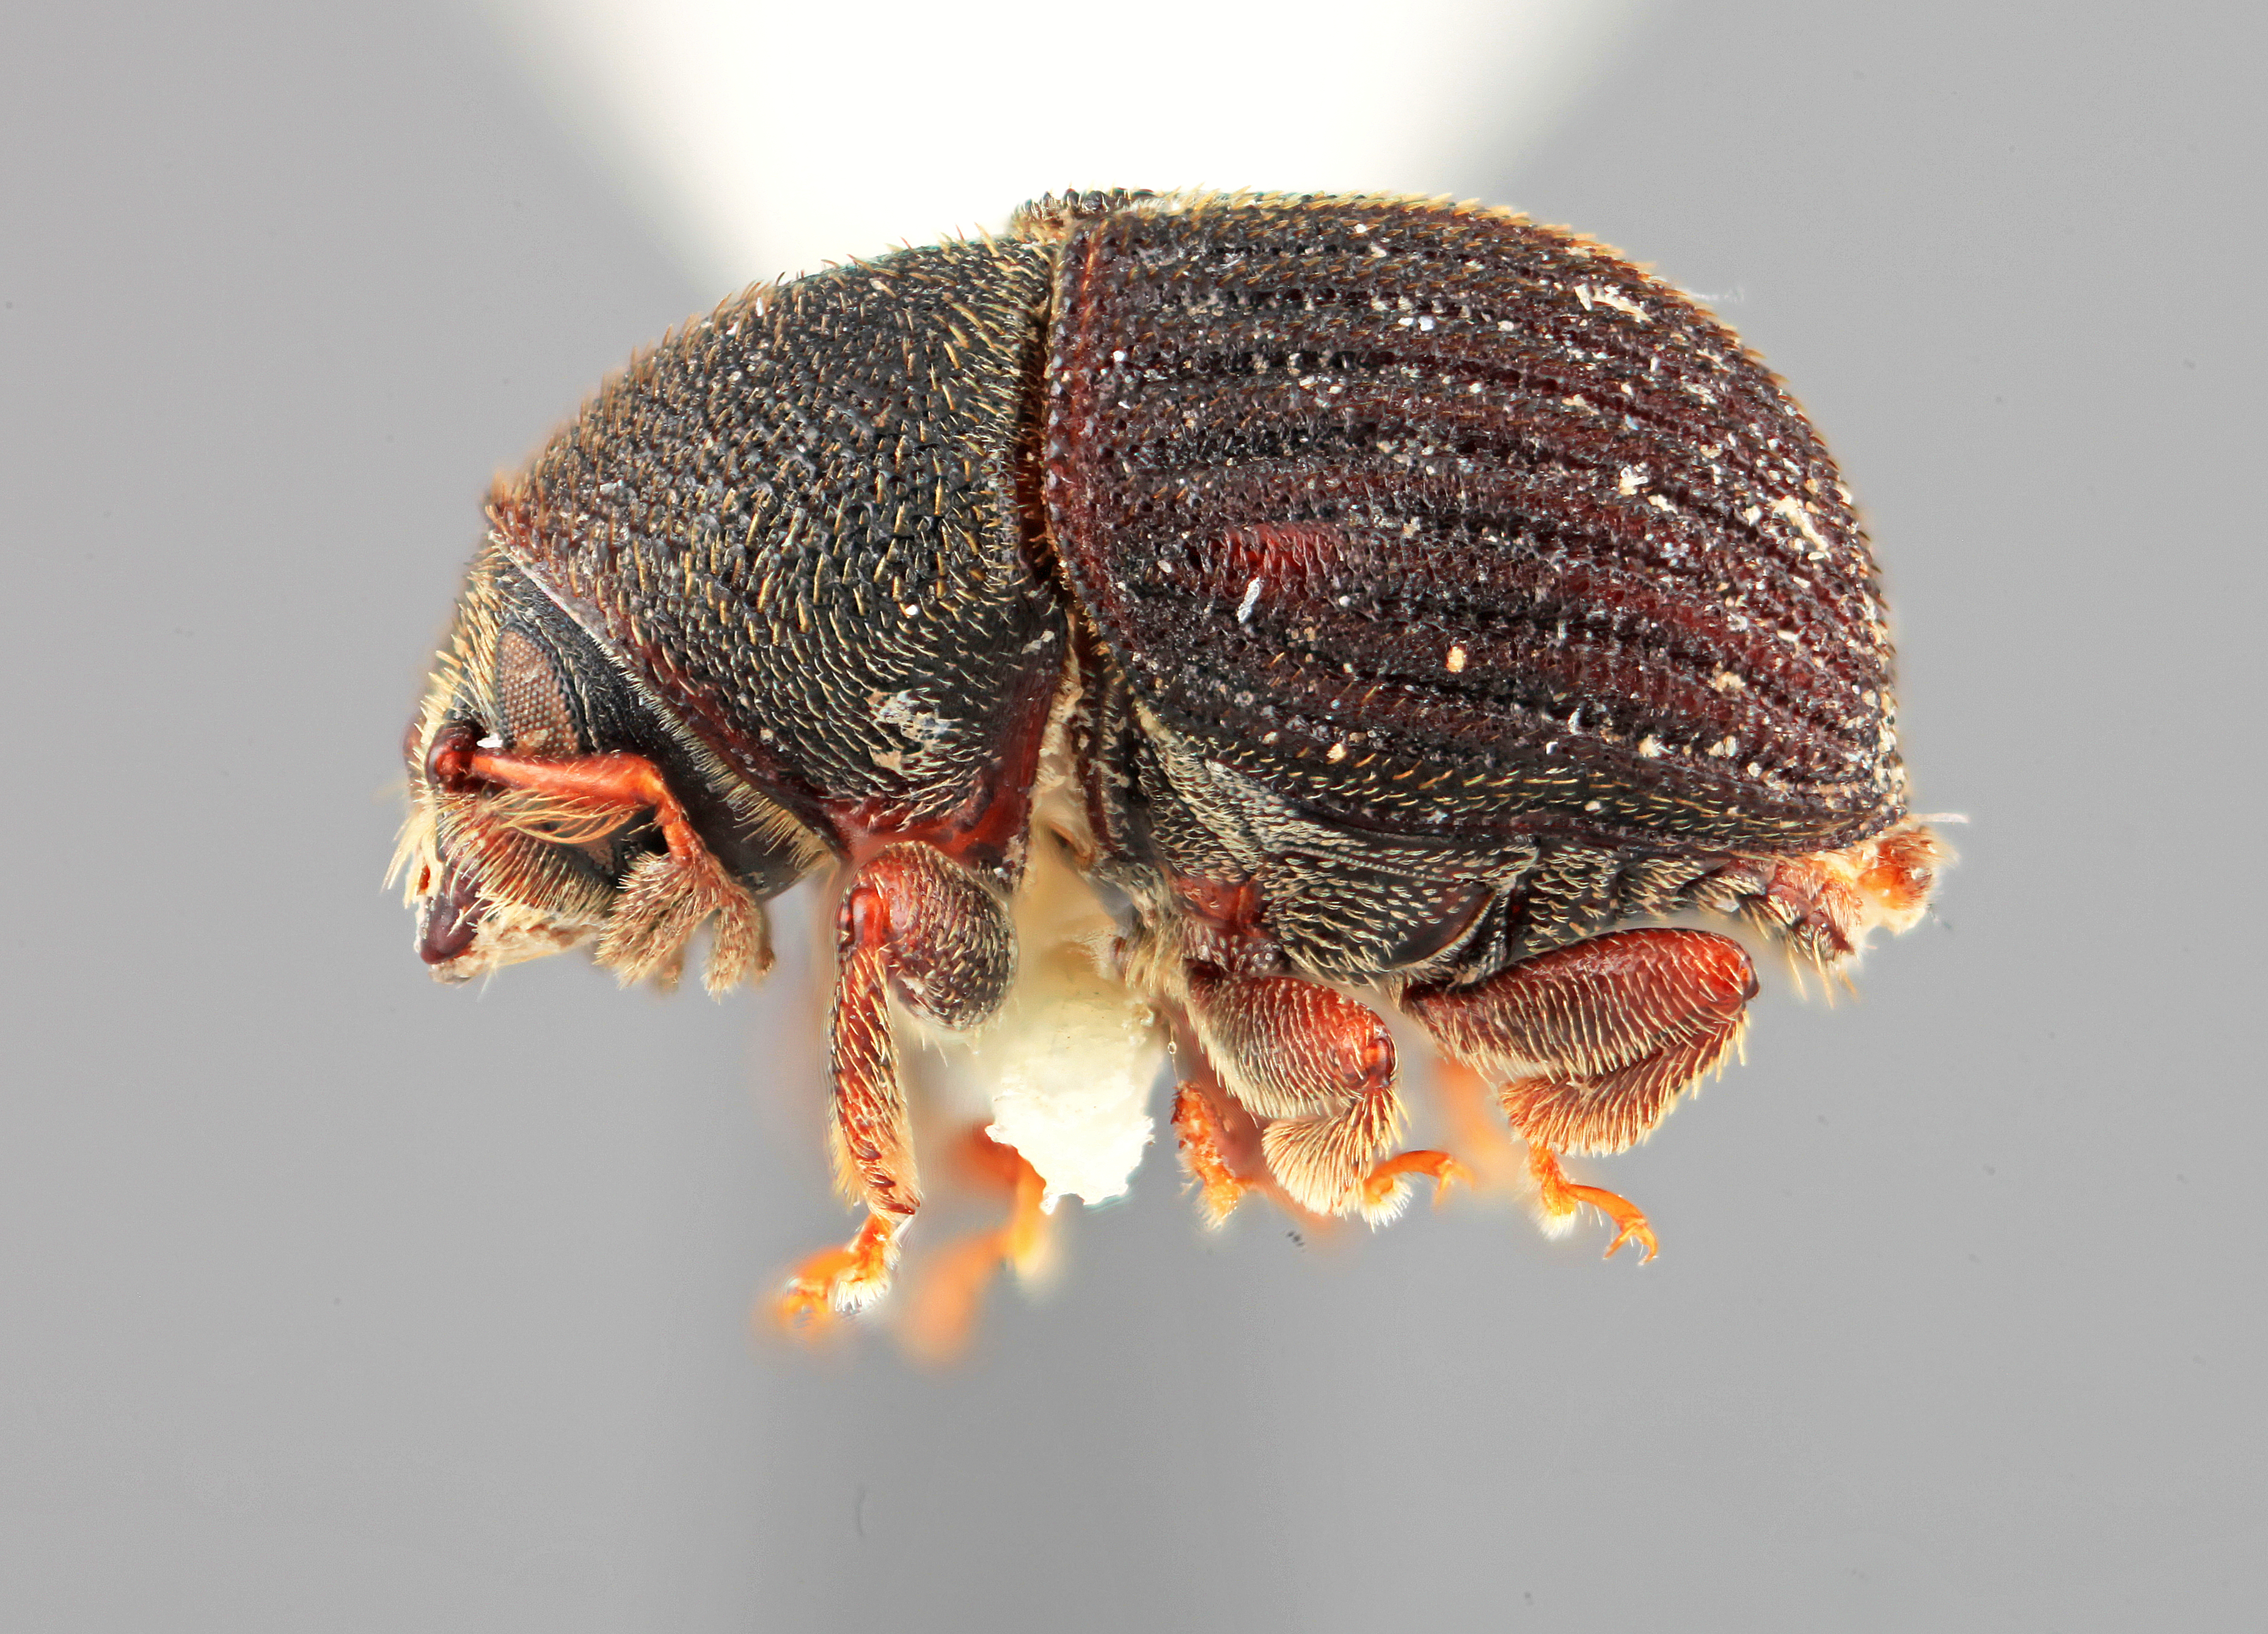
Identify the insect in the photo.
Phloeotribus furvus
